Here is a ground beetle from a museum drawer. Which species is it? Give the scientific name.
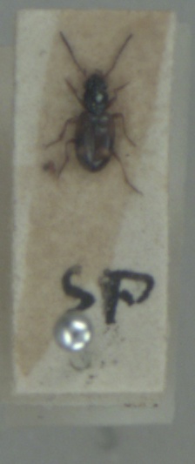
Bembidion articulatum
